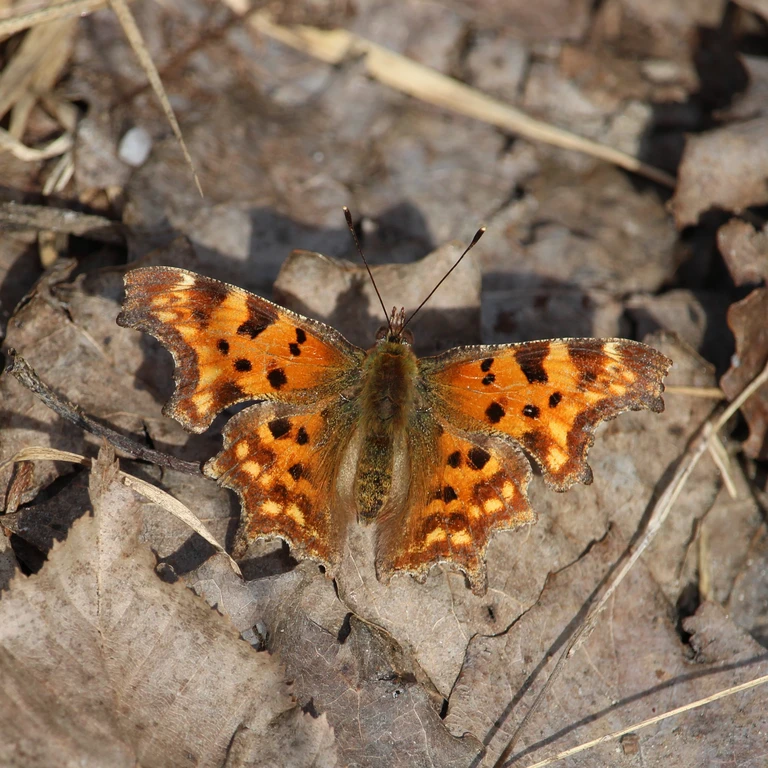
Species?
Polygonia c-album
